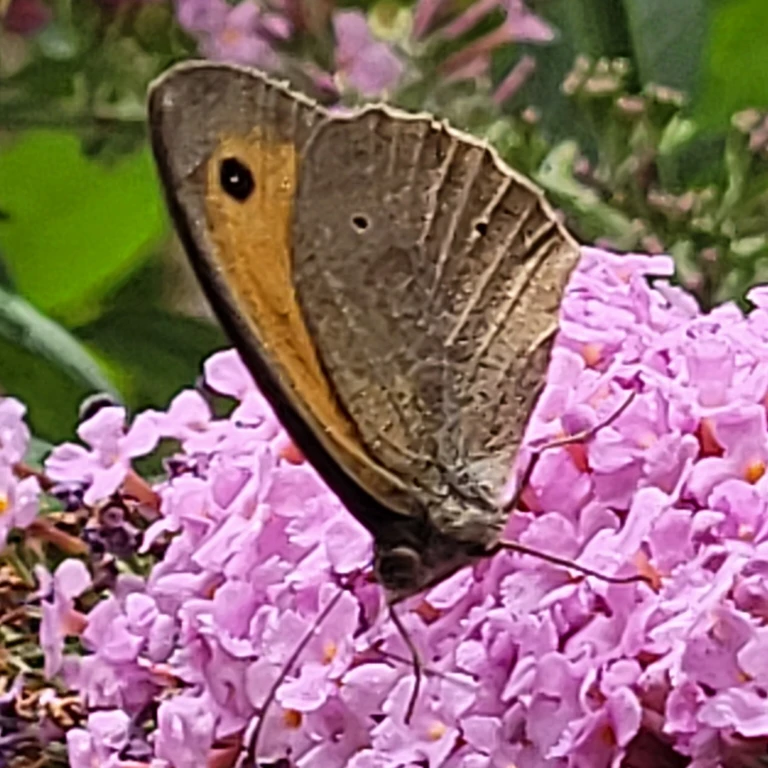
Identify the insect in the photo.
Maniola jurtina
